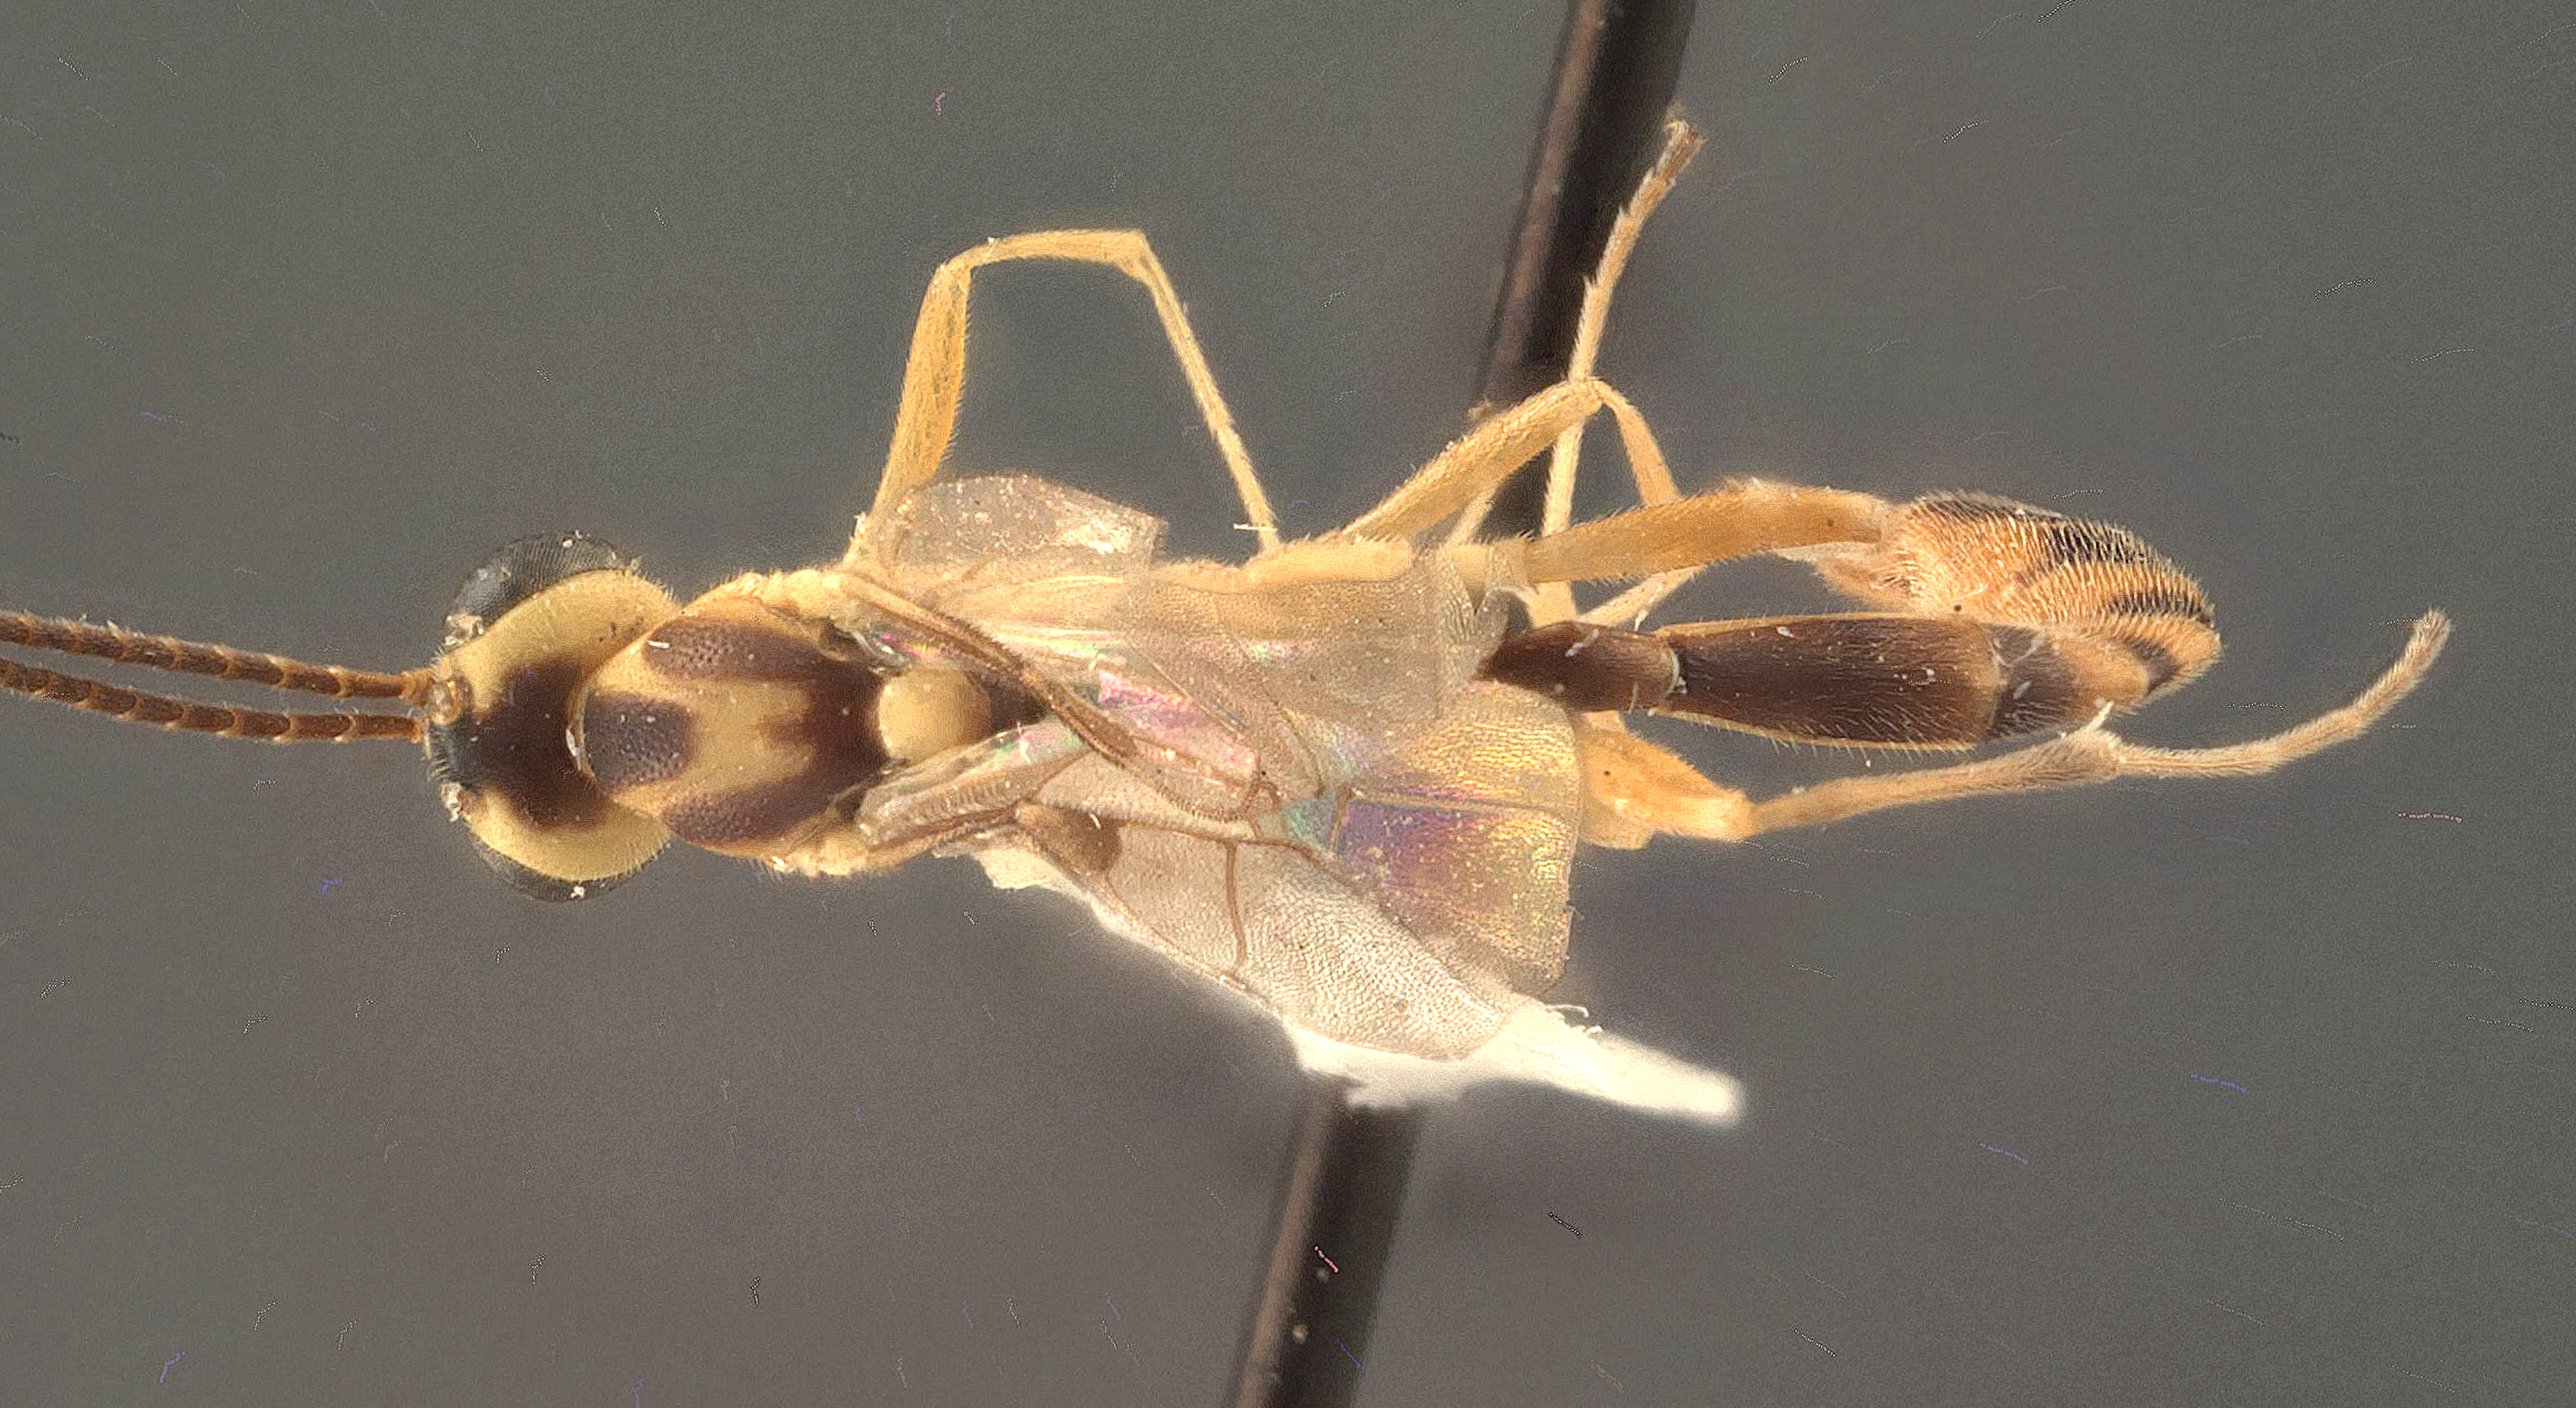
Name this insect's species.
Temelucha coarctata
